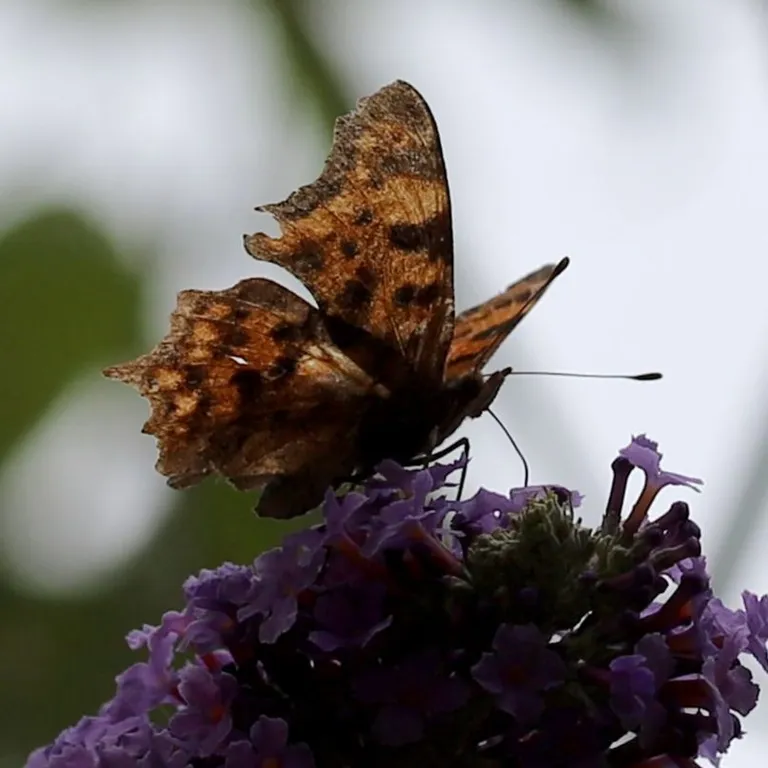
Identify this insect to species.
Polygonia c-album
